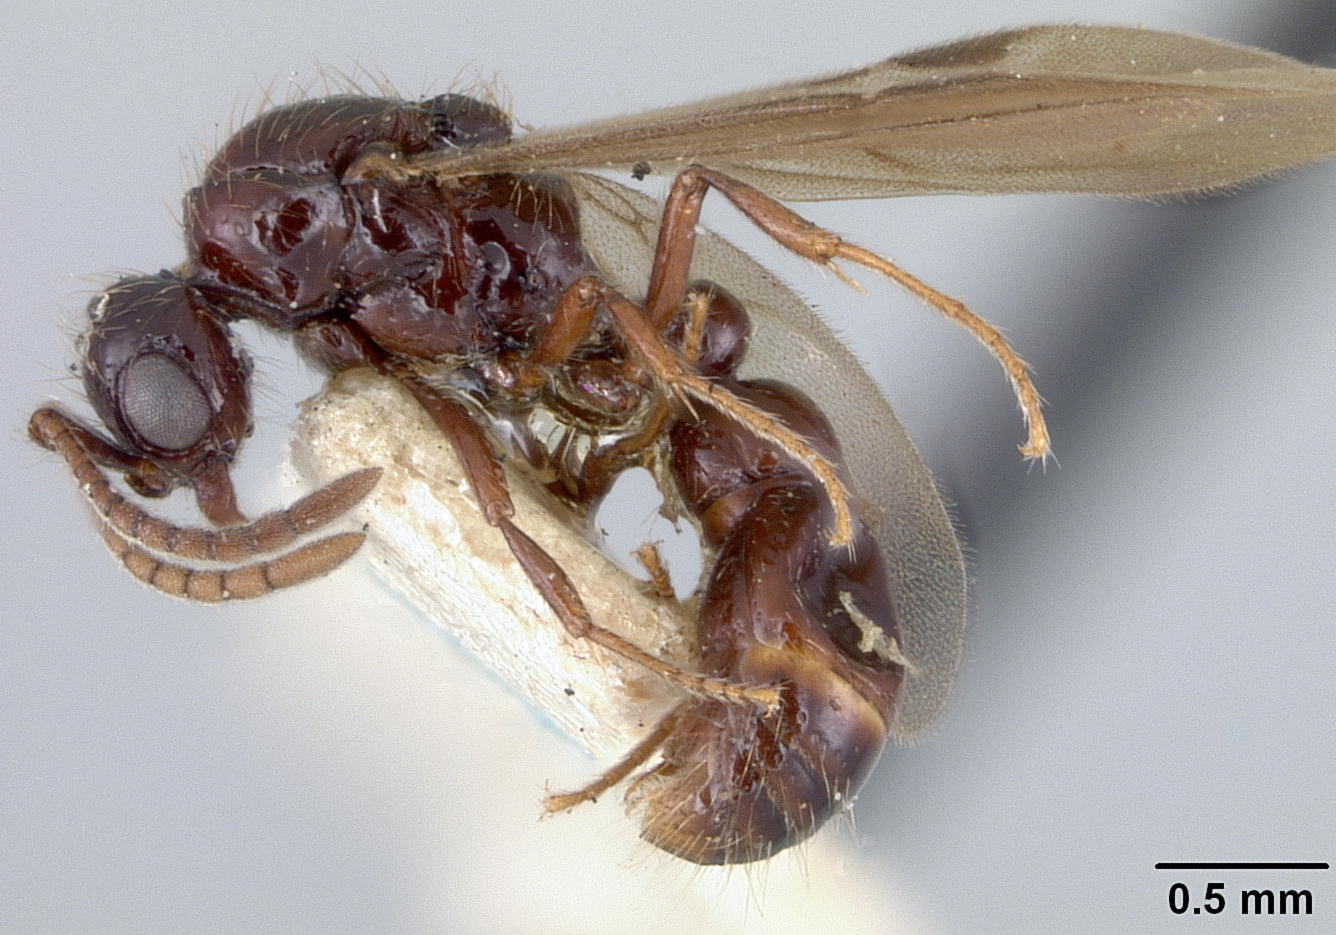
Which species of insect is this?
Cerapachys terricola
